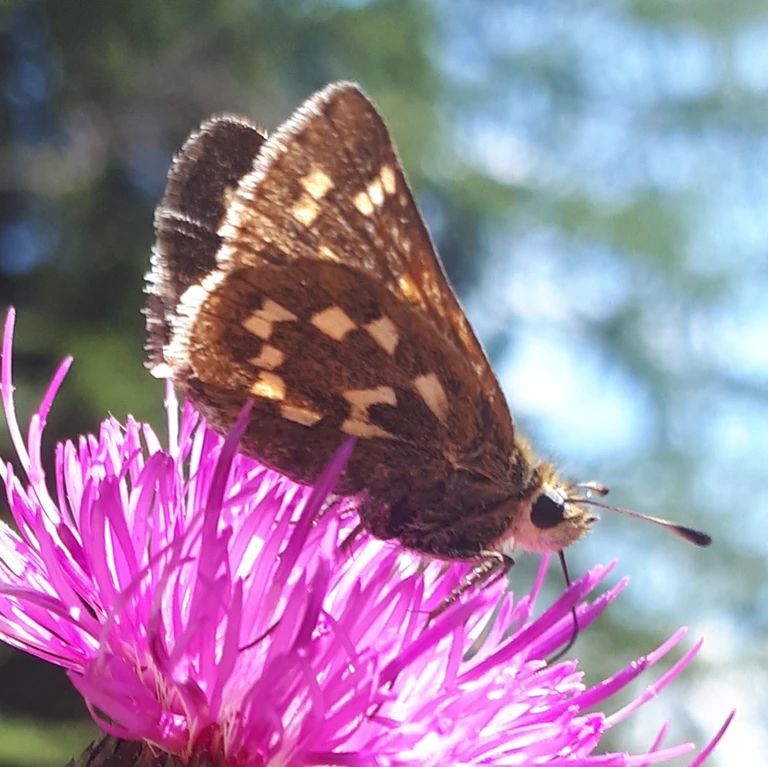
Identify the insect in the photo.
Hesperia comma
